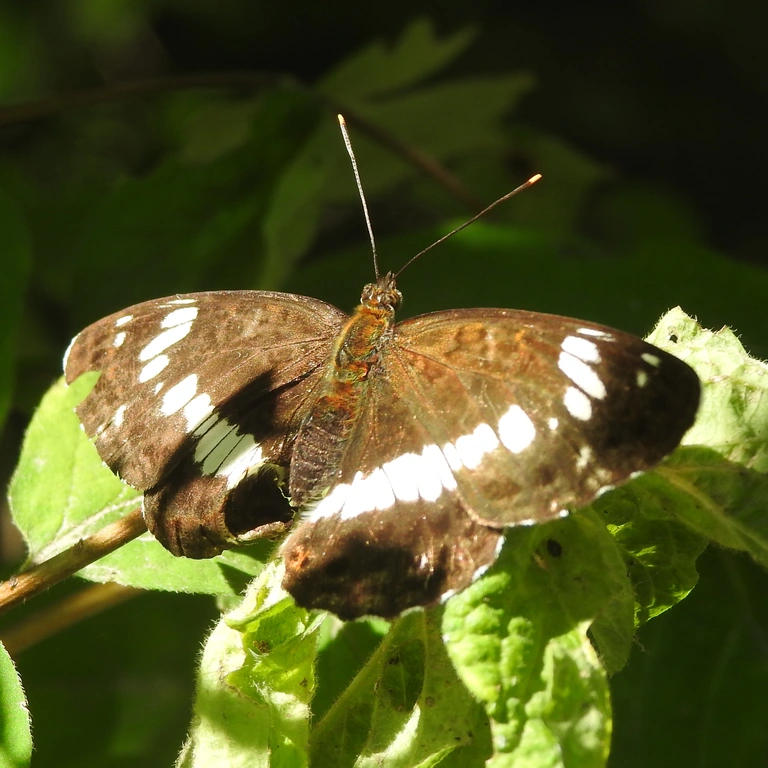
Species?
Limenitis camilla (also Ladoga camilla)
